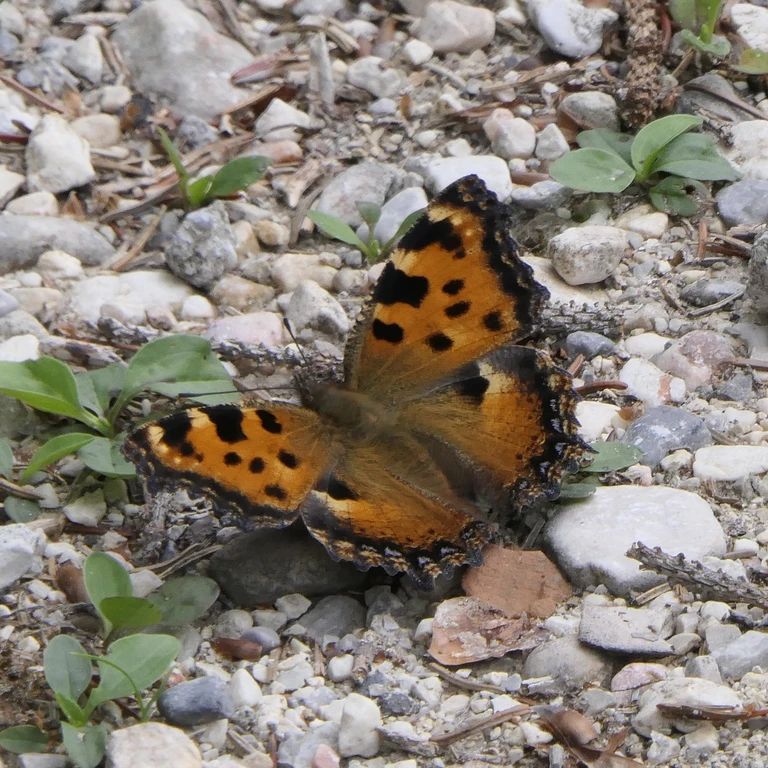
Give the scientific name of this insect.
Nymphalis polychloros
